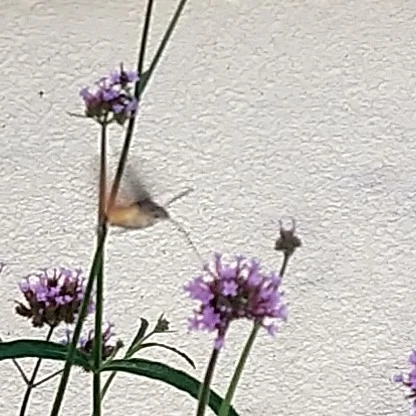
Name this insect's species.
Macroglossum stellatarum
